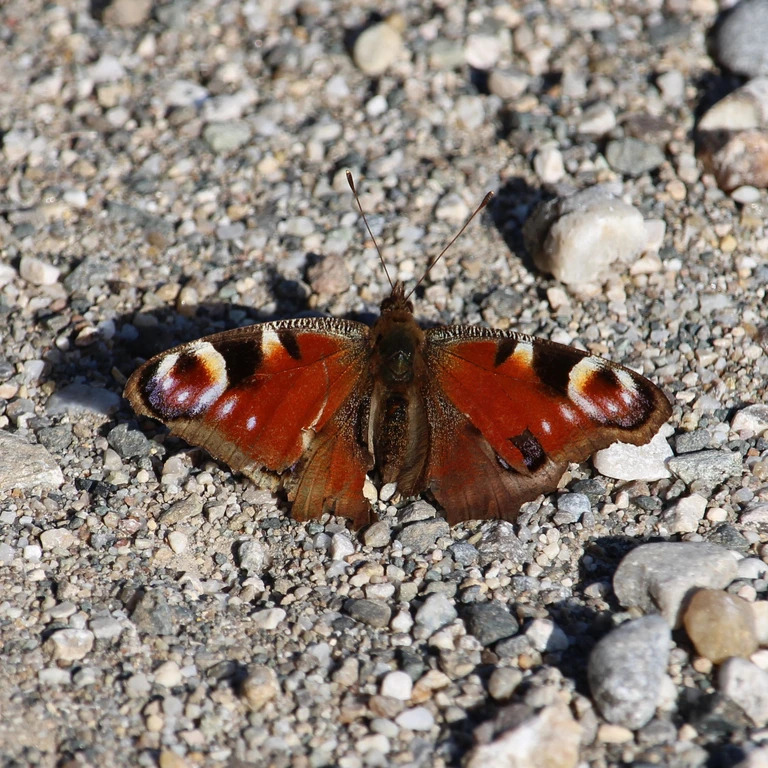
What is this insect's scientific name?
Aglais io
